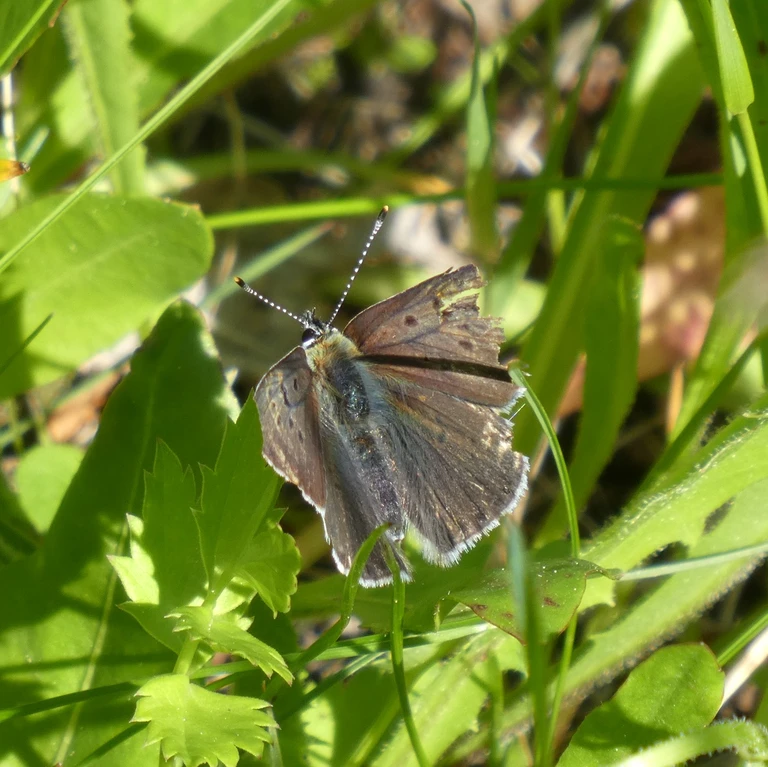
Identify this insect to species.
Lycaena tityrus (also Loweia tityrus)
